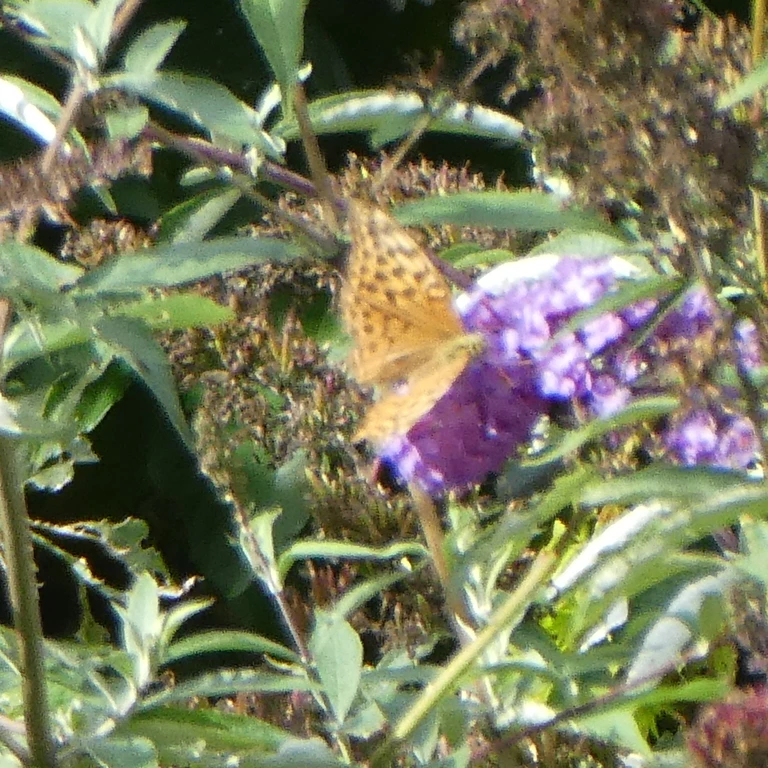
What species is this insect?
Argynnis paphia
